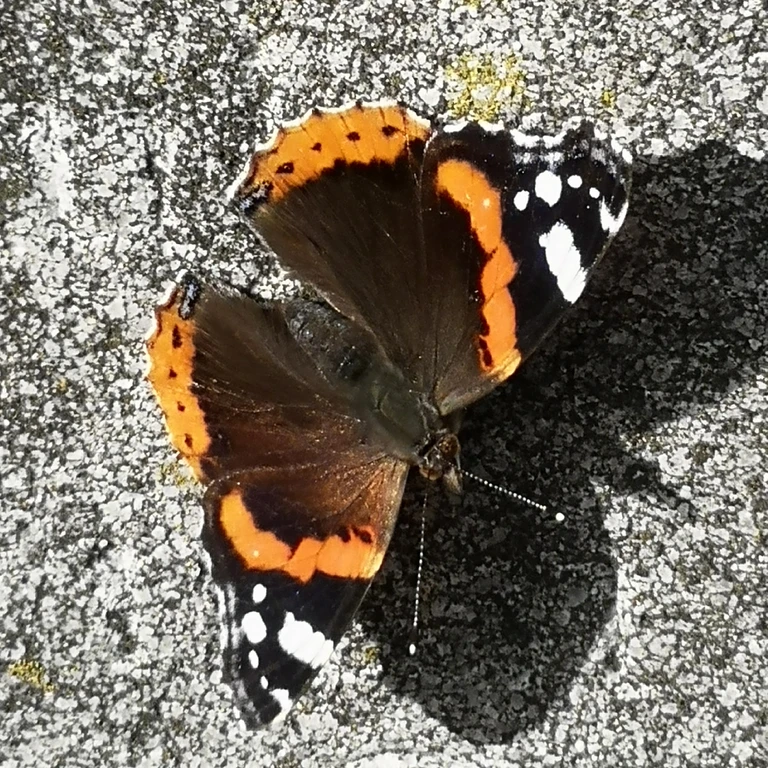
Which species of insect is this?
Vanessa atalanta
